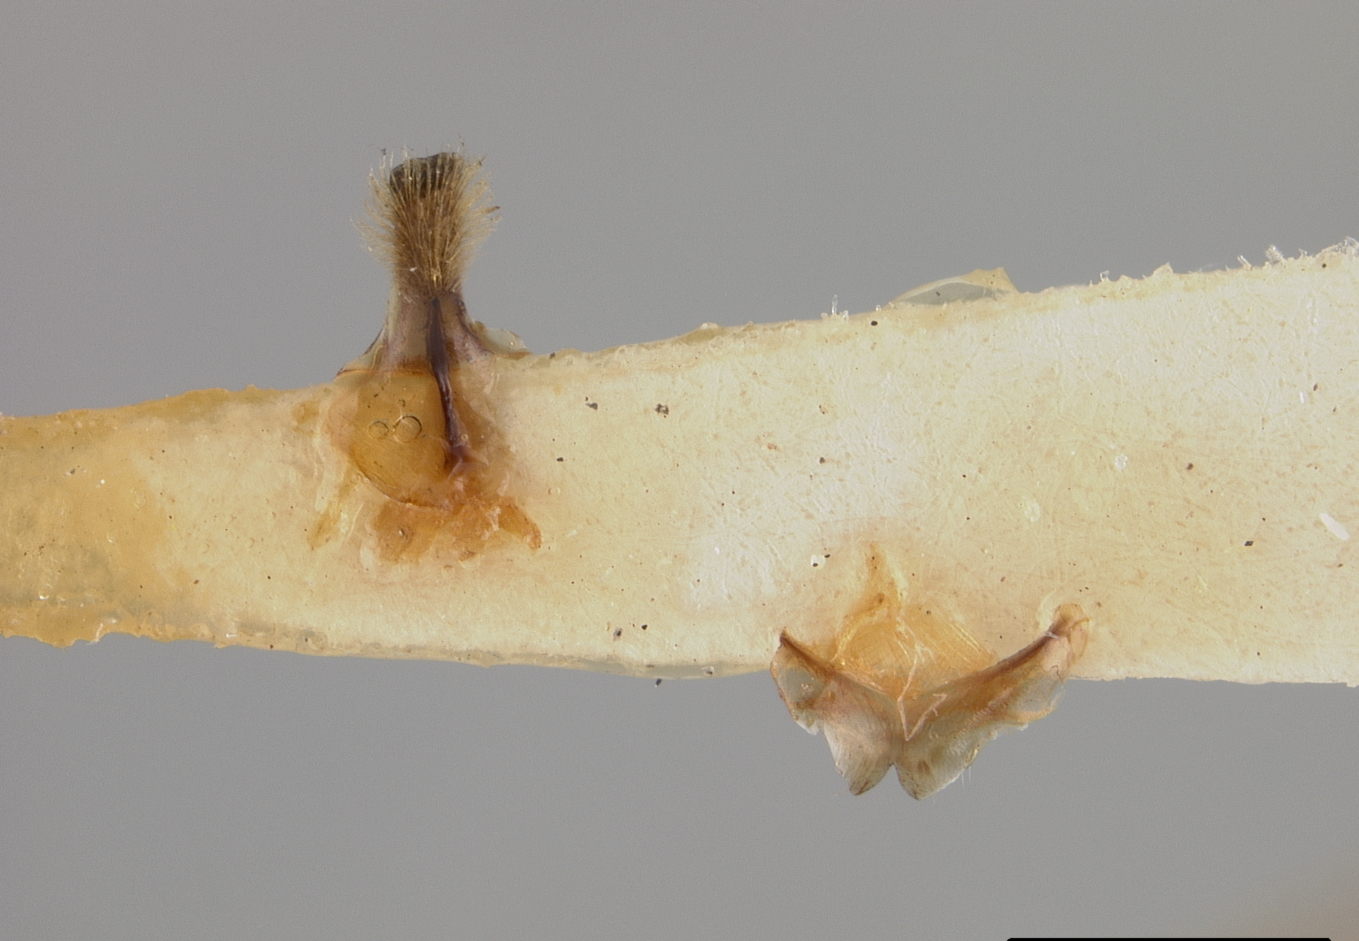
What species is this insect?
Andrena bipunctata
